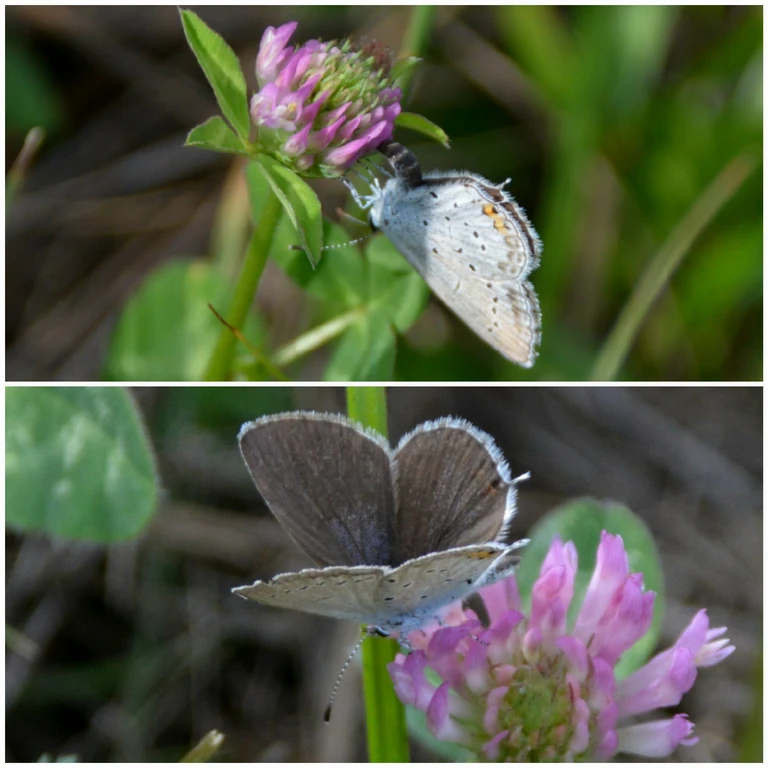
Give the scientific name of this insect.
Cupido argiades (also Elkalyce argiades)
